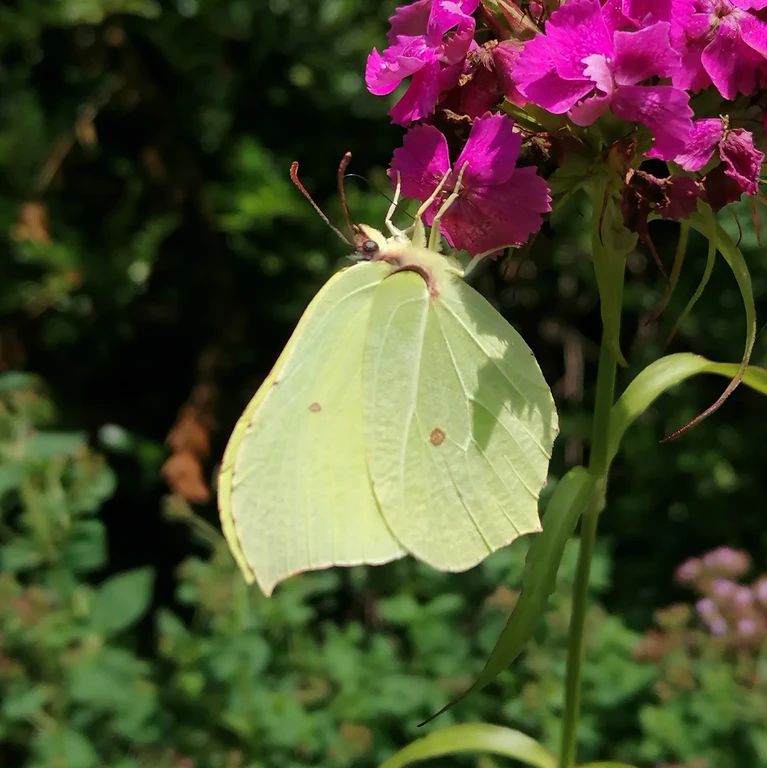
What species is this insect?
Gonepteryx rhamni
